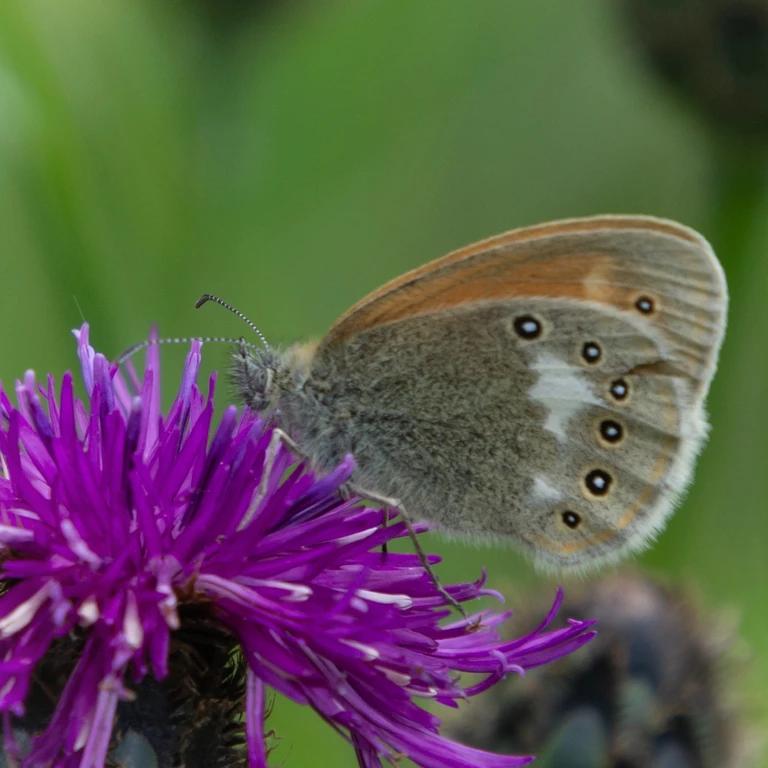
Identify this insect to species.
Coenonympha glycerion (also Coenonympha iphis)
